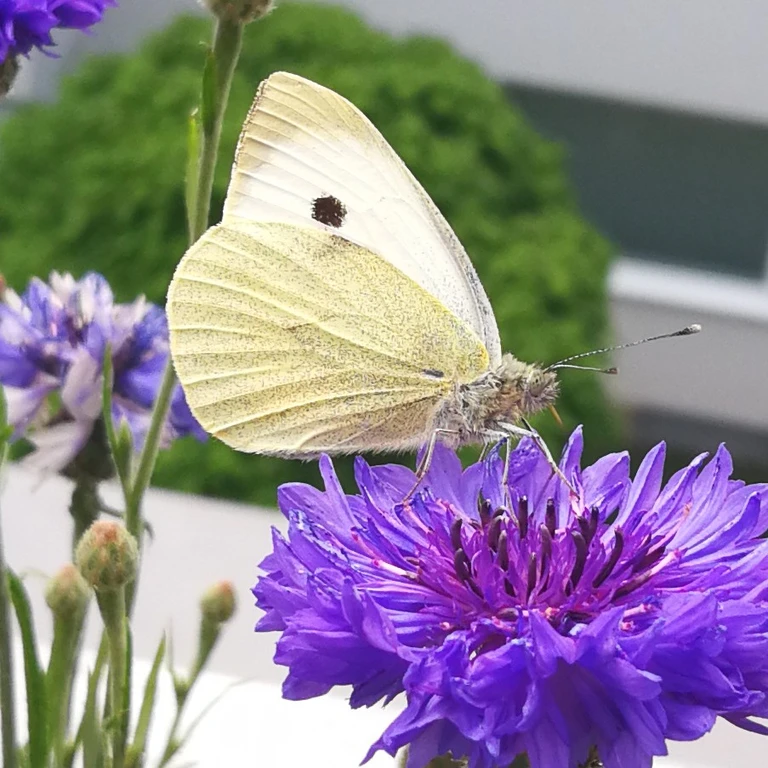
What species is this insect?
Pieris brassicae
